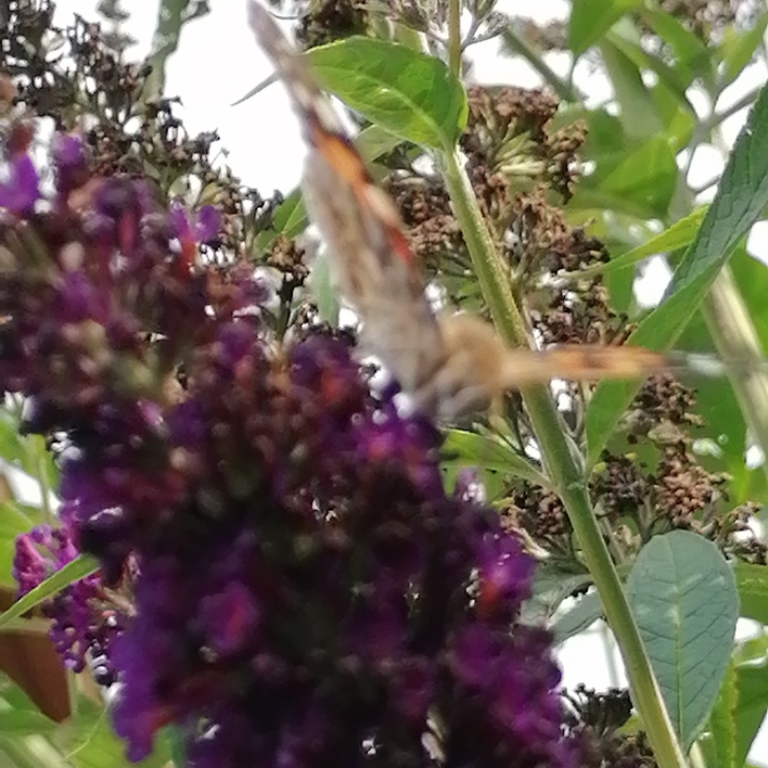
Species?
Vanessa cardui
